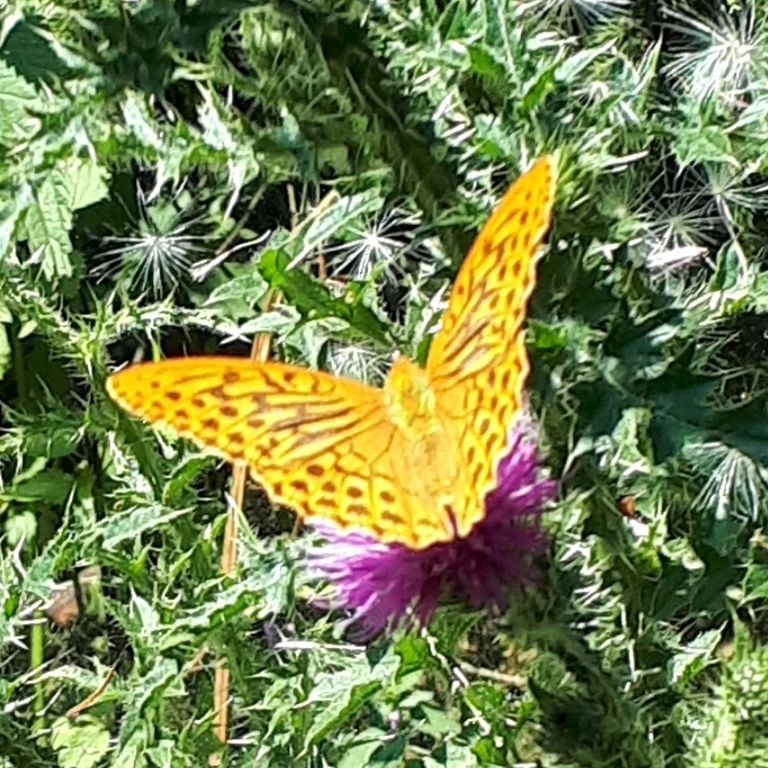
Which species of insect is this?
Argynnis paphia
